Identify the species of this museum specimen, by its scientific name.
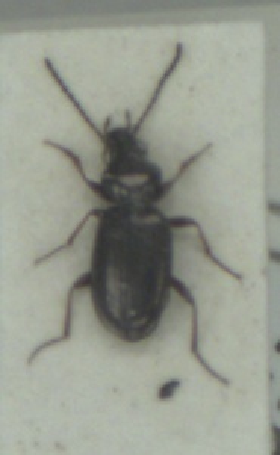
Bembidion properans
